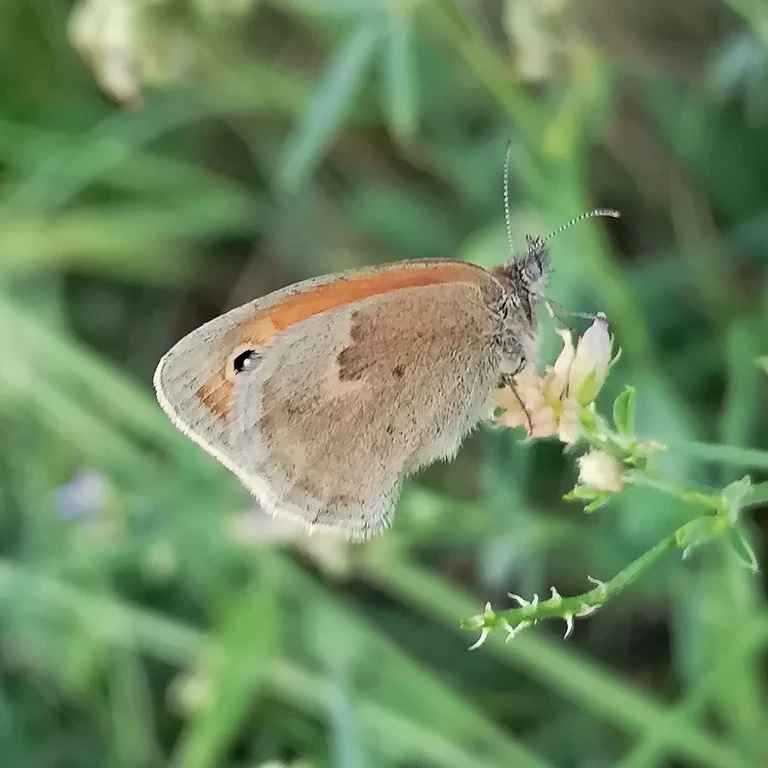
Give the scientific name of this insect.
Coenonympha pamphilus
